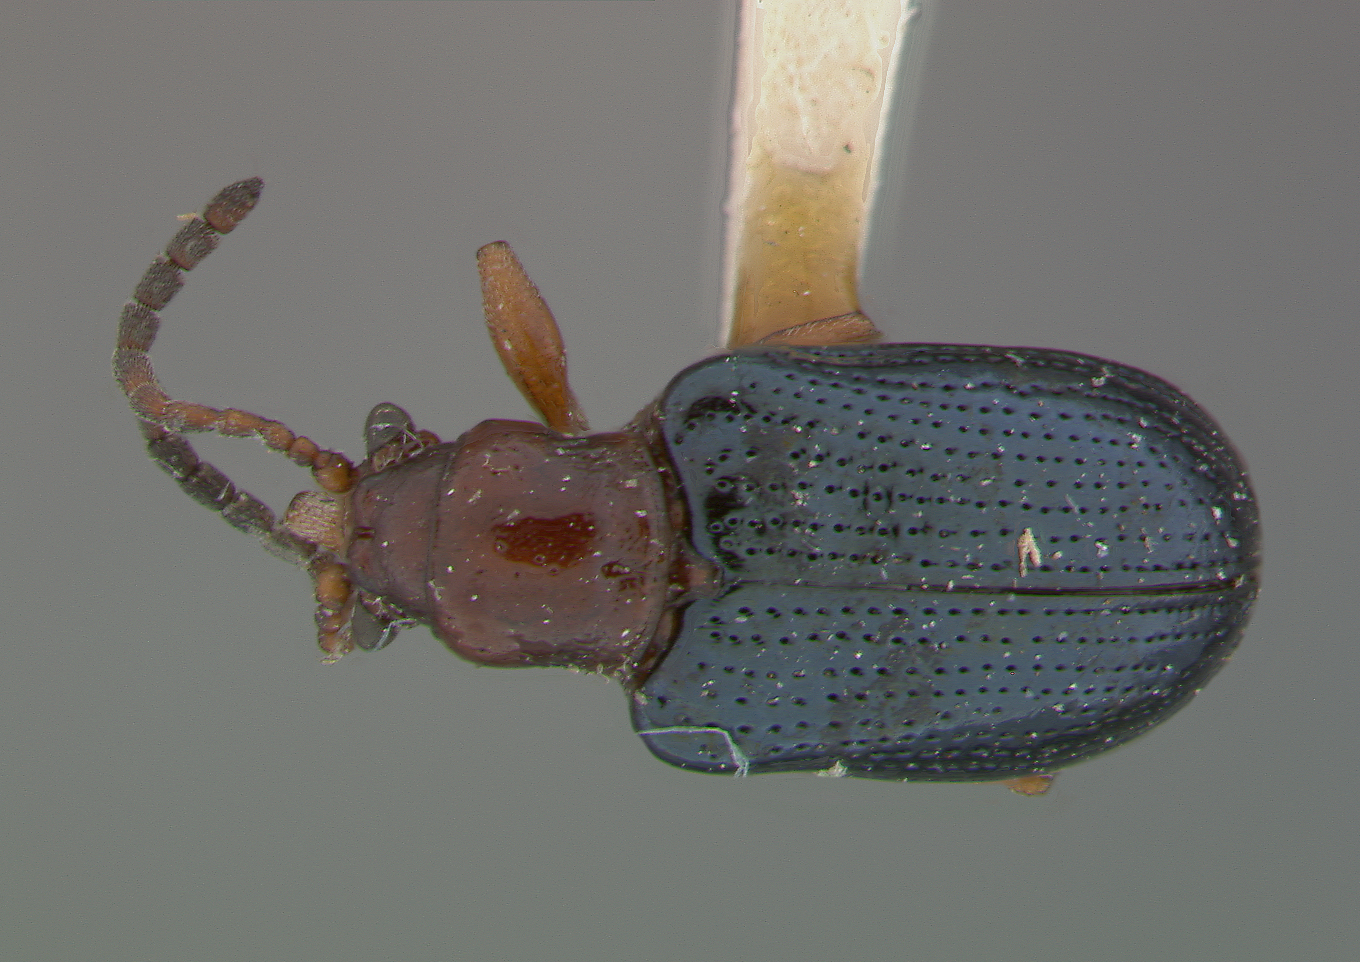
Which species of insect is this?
Lema coloradensis
